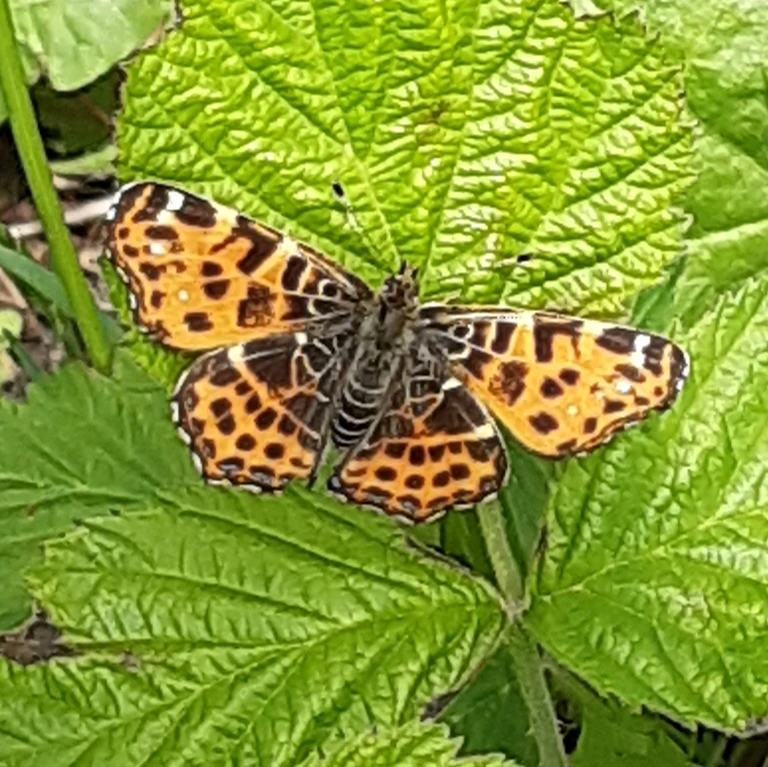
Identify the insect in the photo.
Araschnia levana
